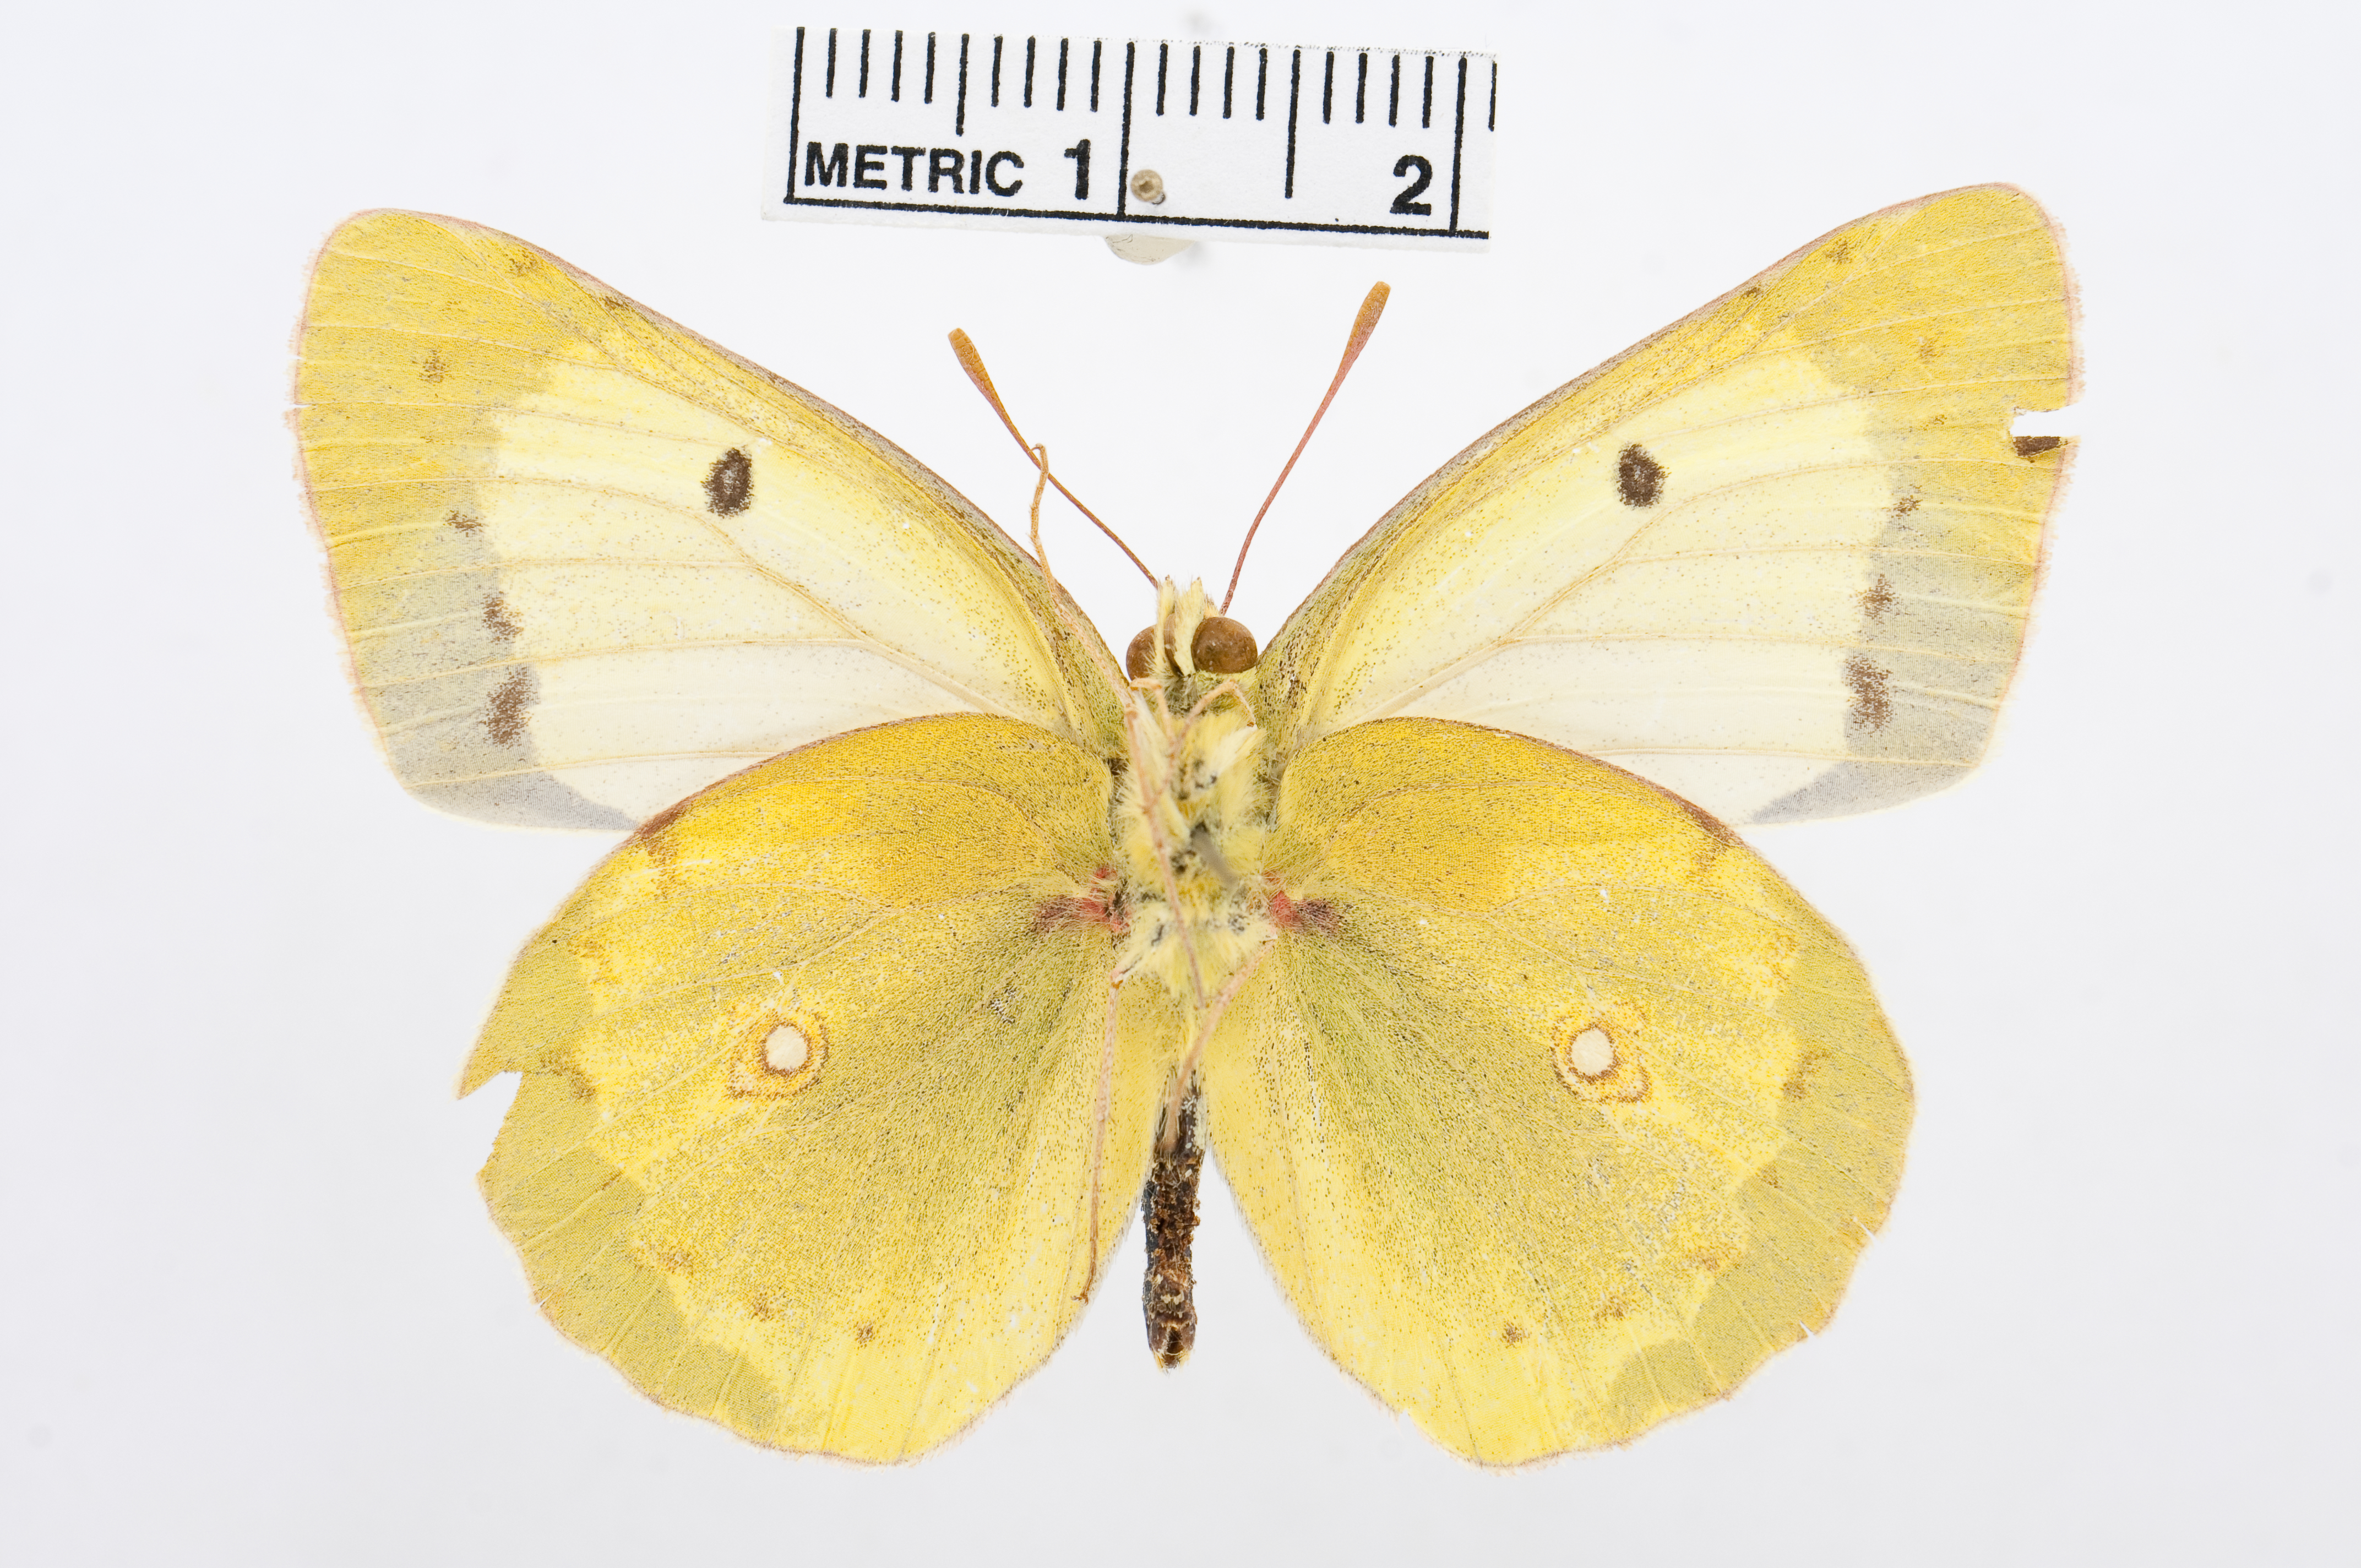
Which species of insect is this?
Colias aurorina
